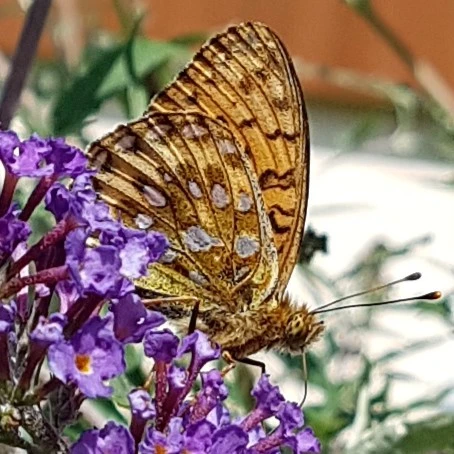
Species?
Speyeria aglaja
